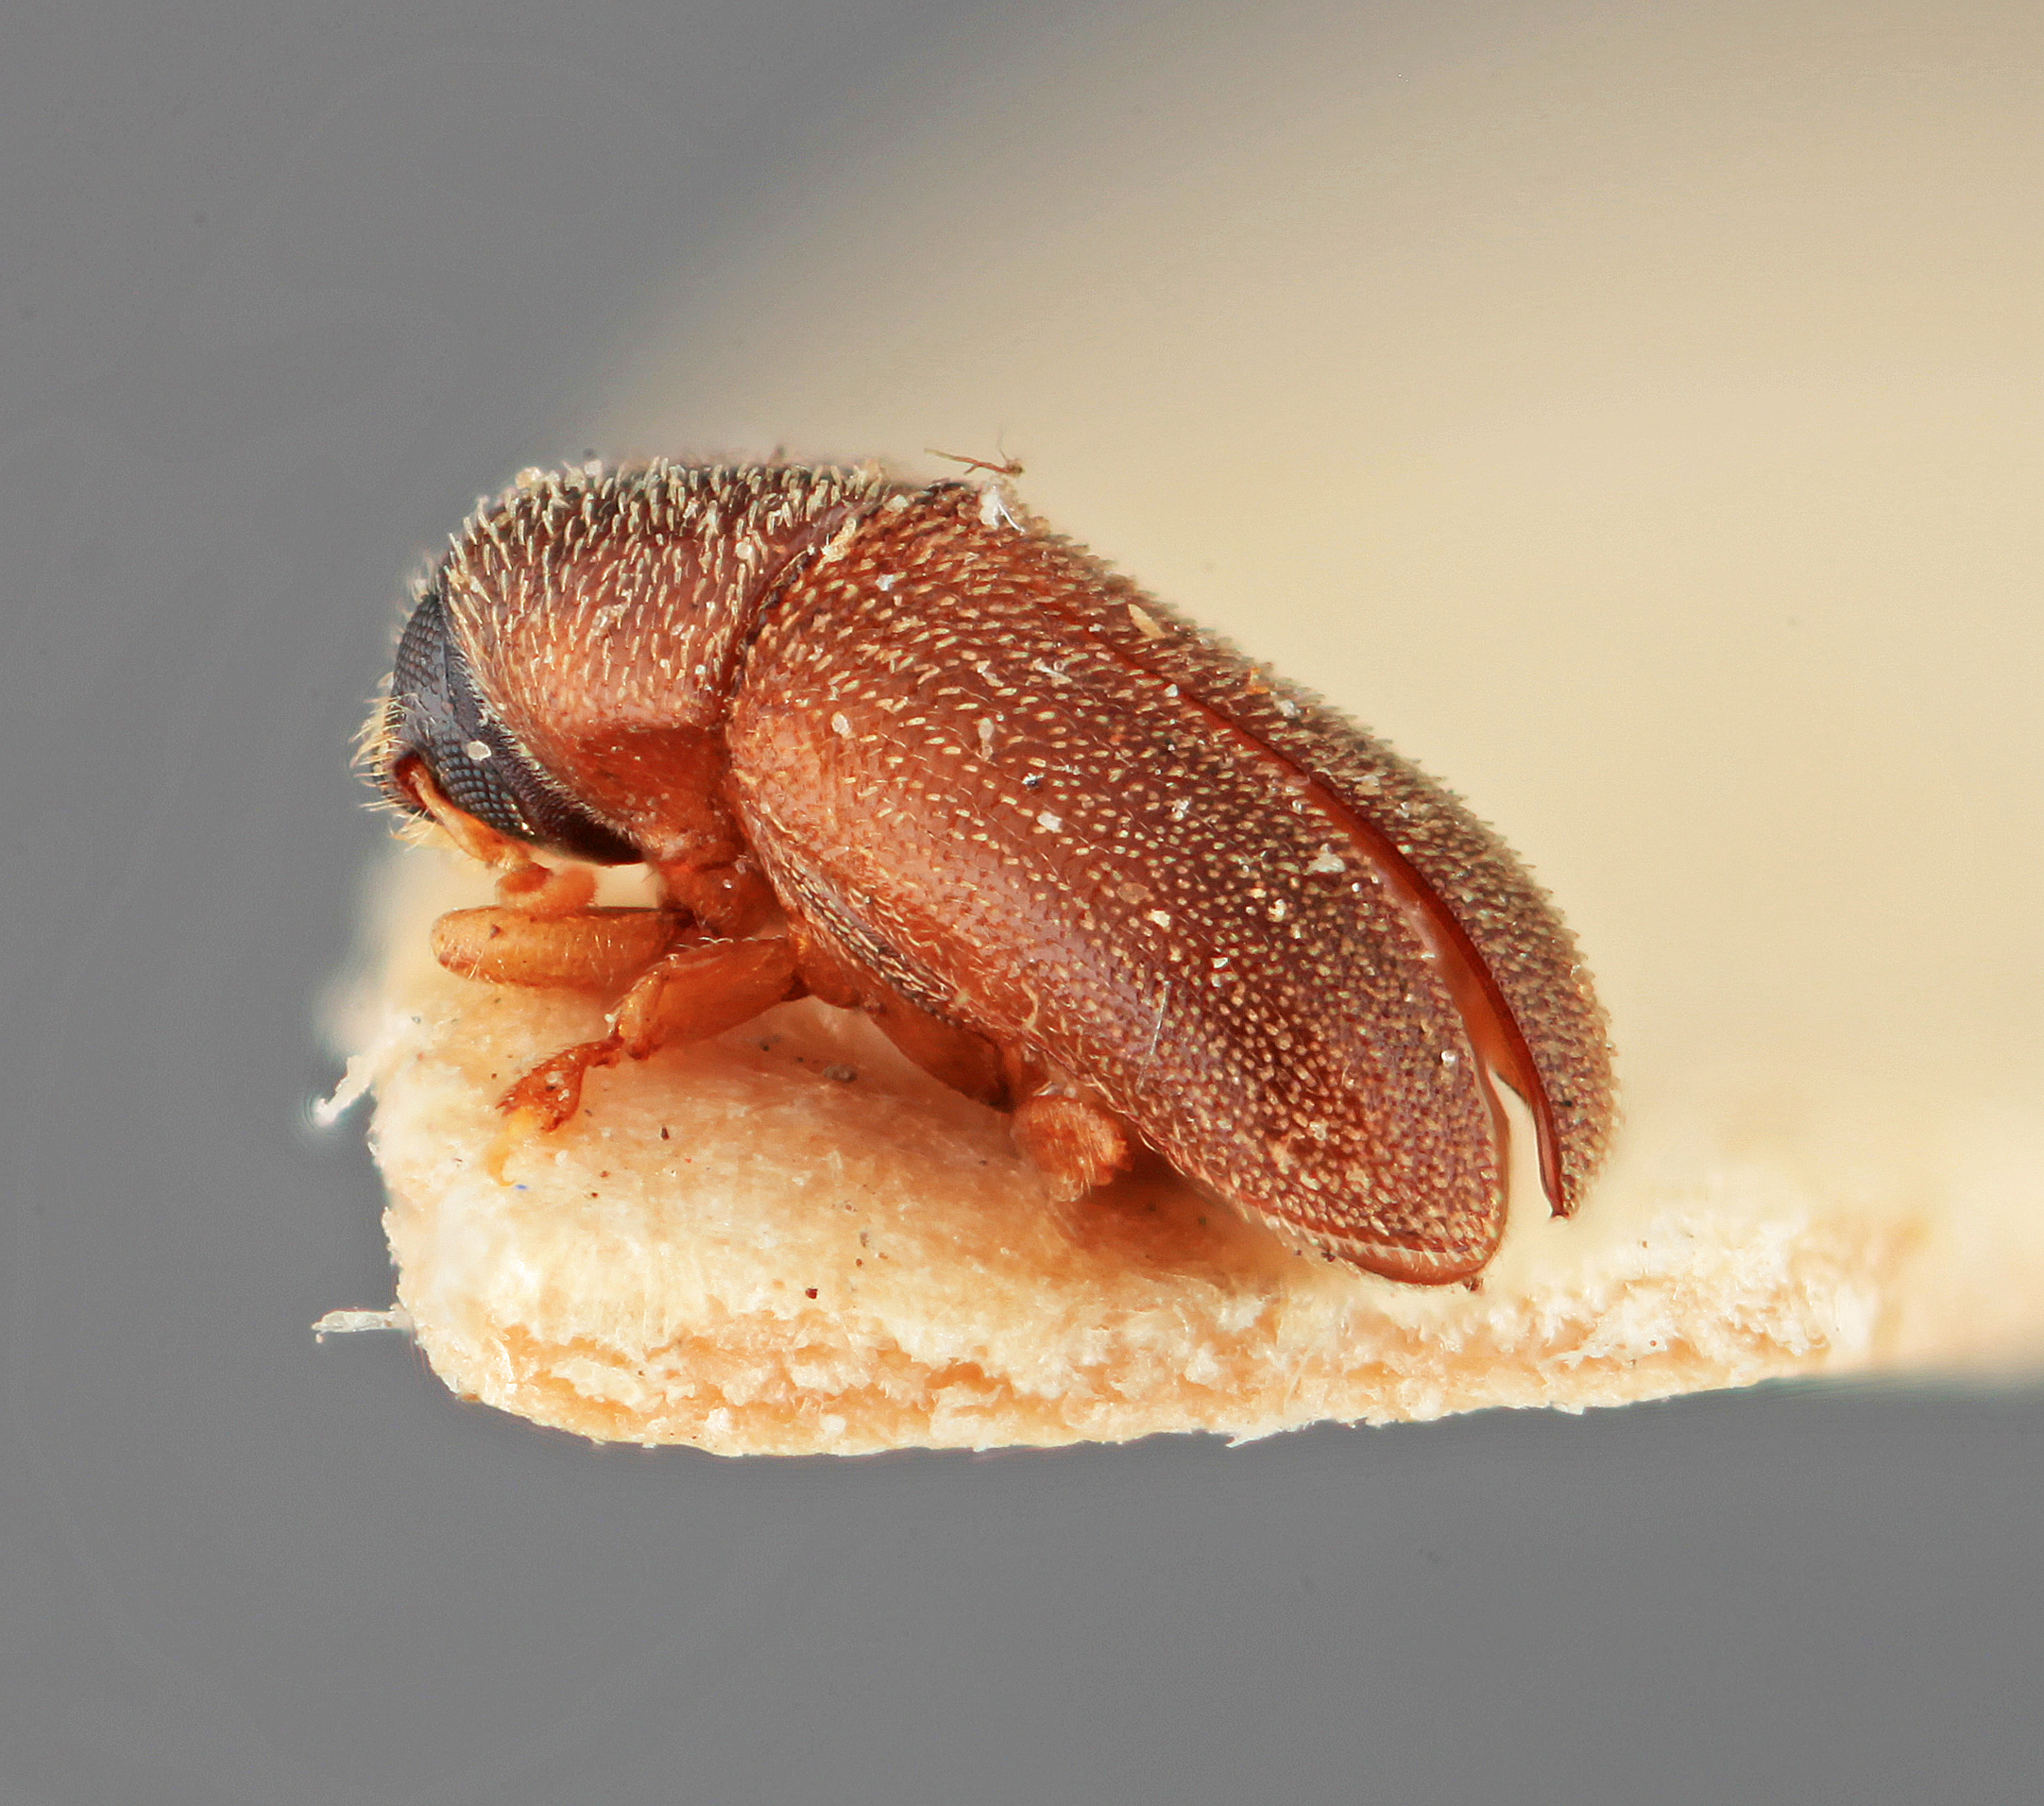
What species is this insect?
Polygraphus anogeissi
